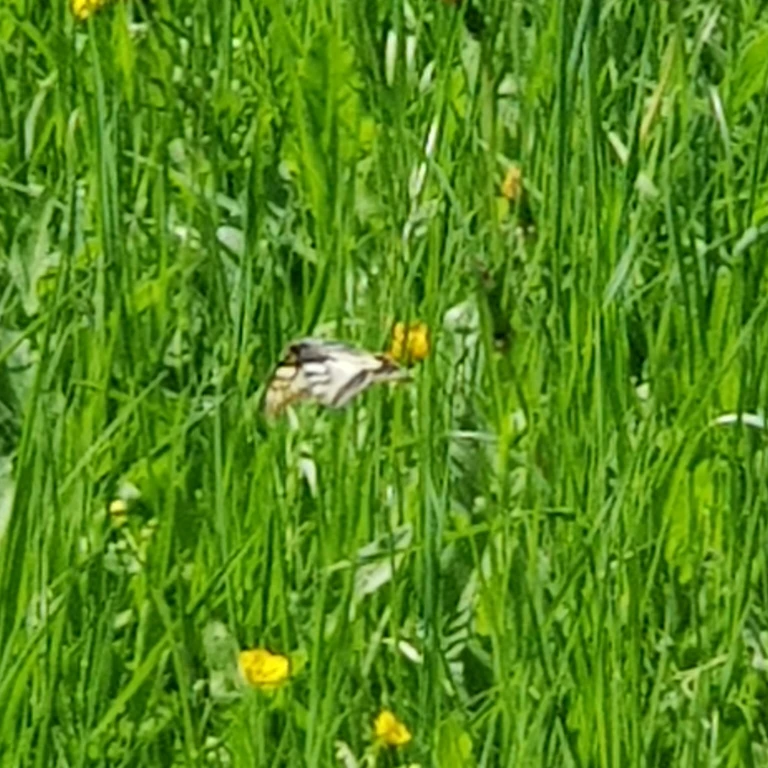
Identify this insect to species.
Papilio machaon
